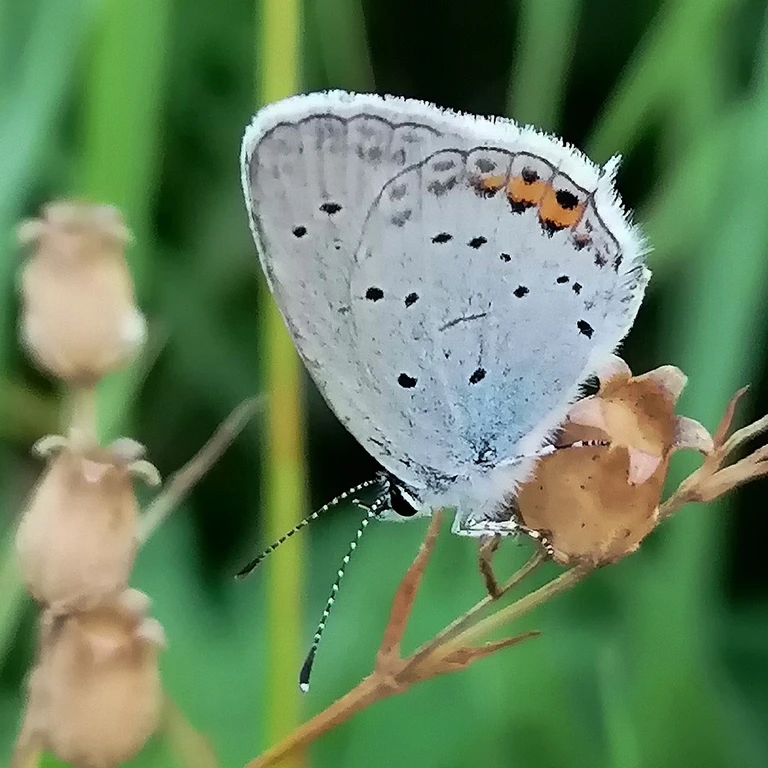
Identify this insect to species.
Cupido argiades (also Elkalyce argiades)
